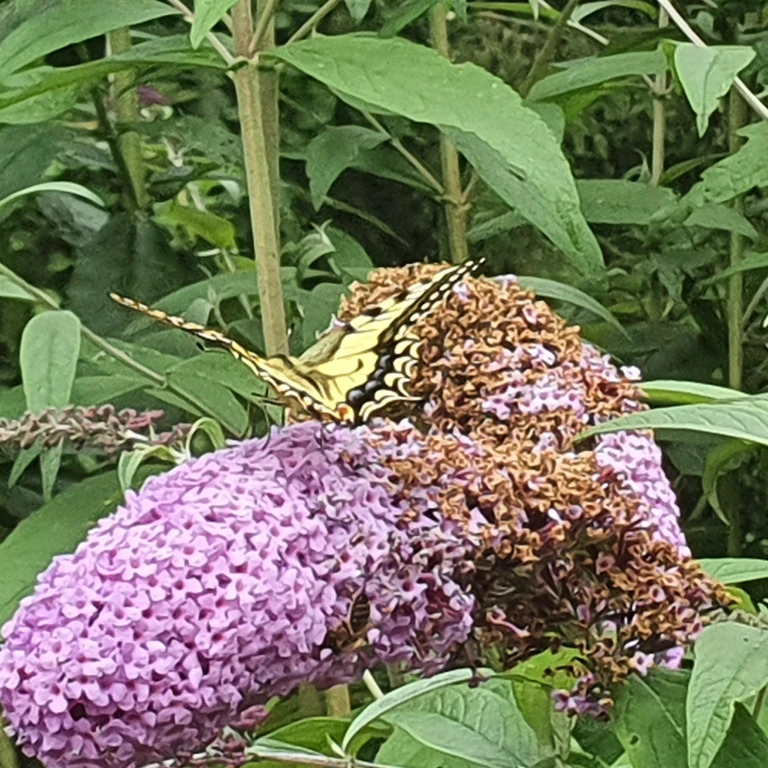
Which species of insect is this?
Papilio machaon
